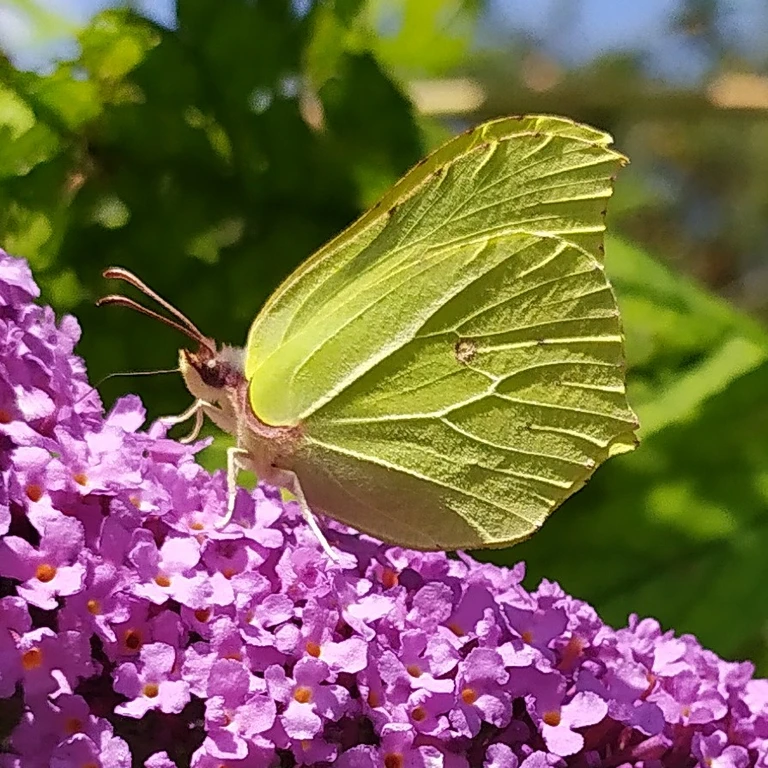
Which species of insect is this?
Gonepteryx rhamni
